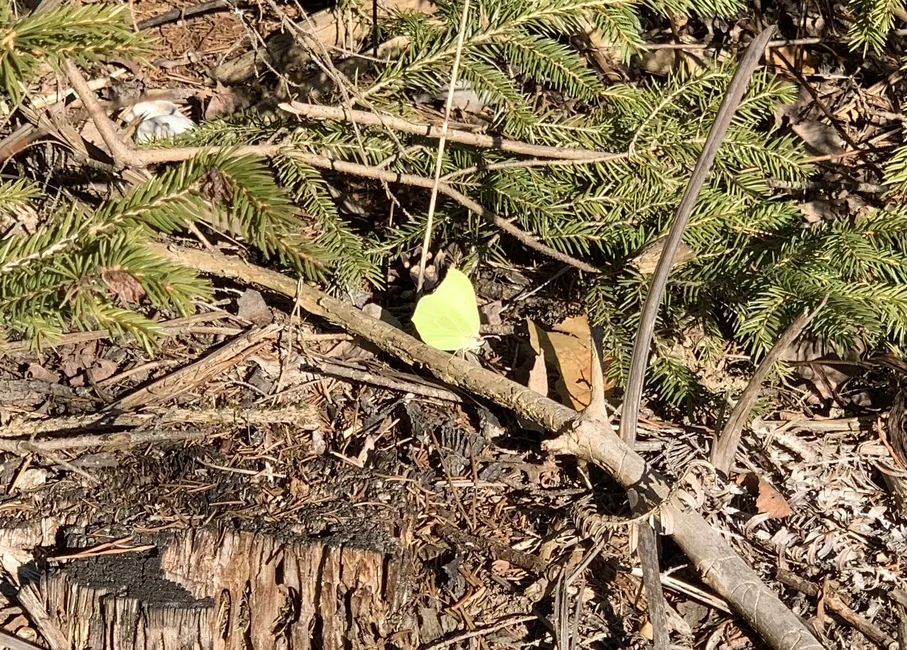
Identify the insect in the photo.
Gonepteryx rhamni
